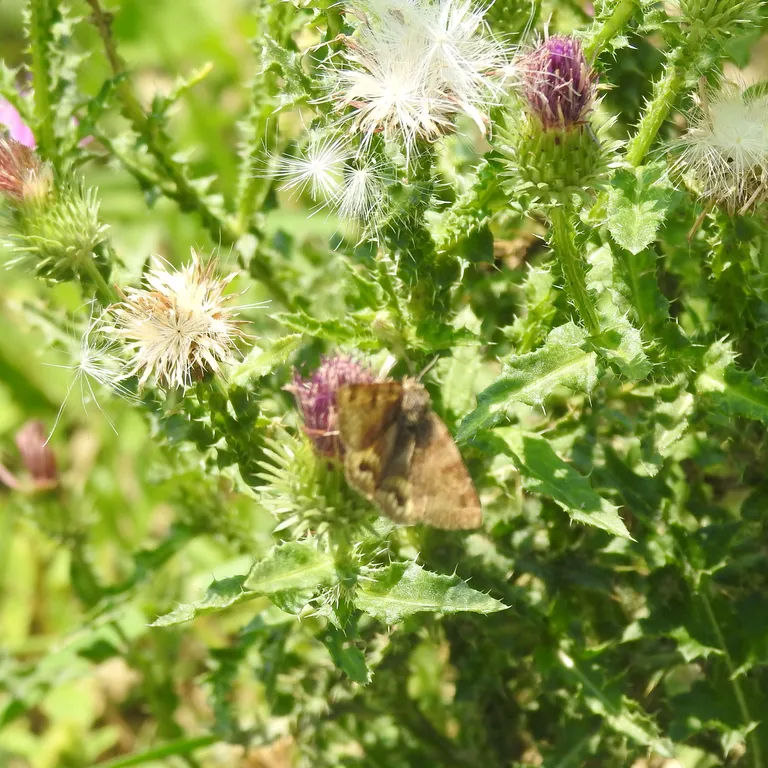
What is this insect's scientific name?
Euclidia glyphica
